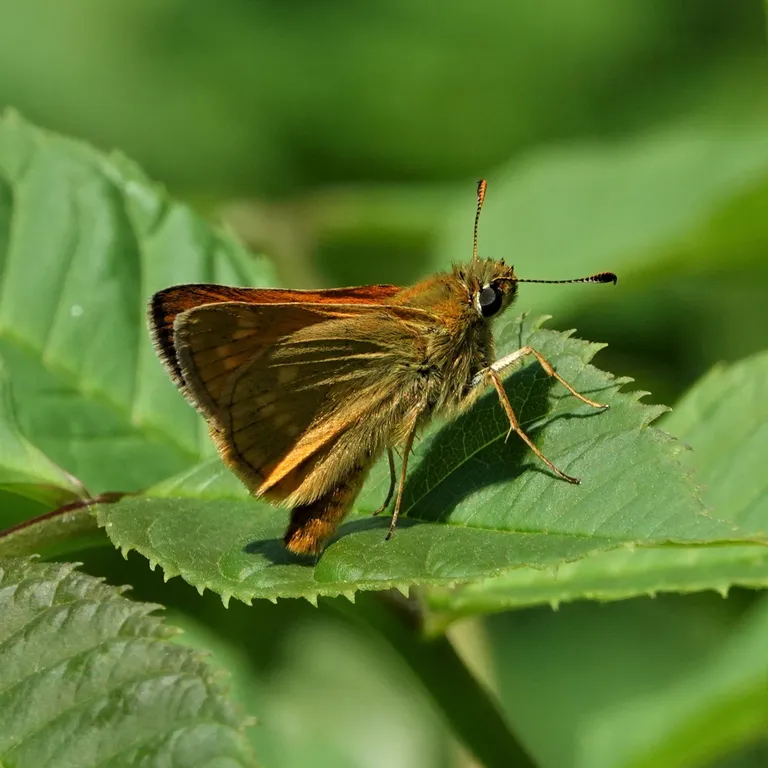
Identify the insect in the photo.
Ochlodes sylvanus (also Ochlodes venata)
